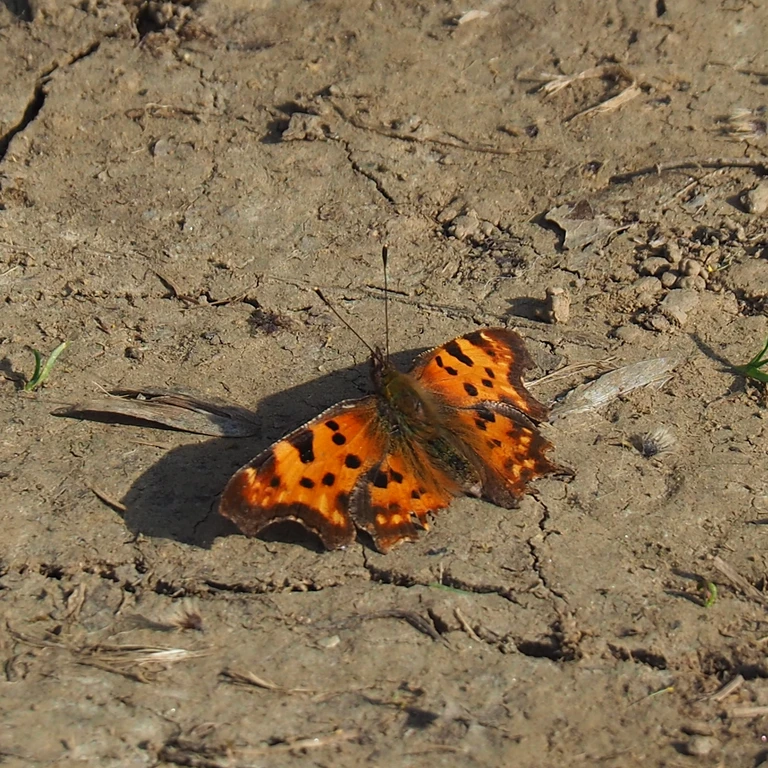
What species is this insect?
Polygonia c-album
